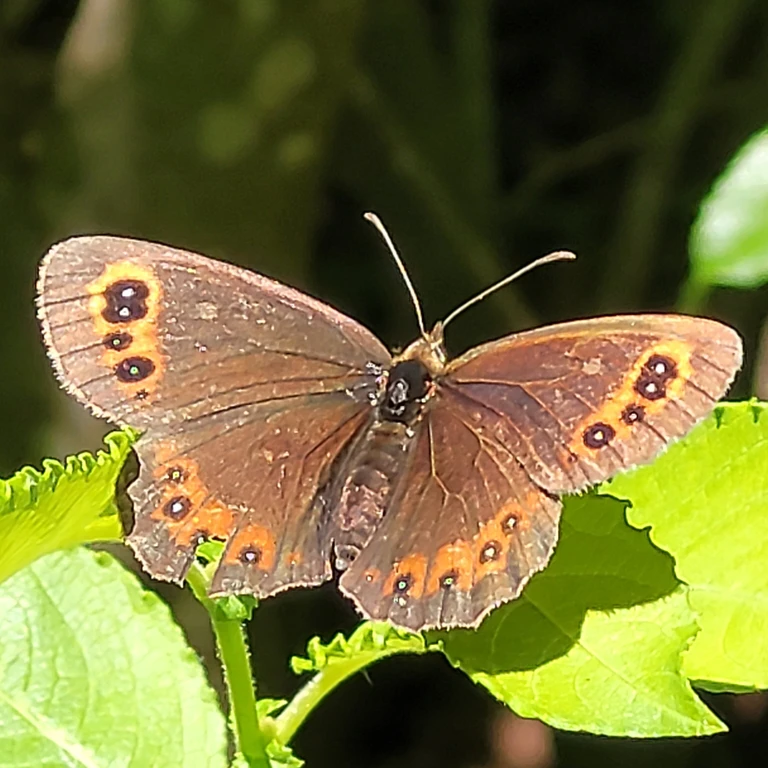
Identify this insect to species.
Erebia aethiops
